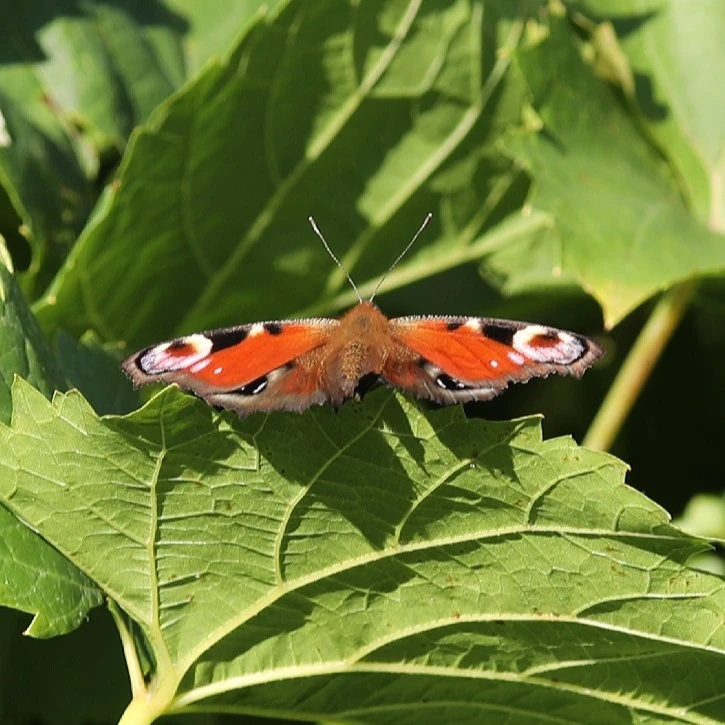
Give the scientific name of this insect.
Aglais io
